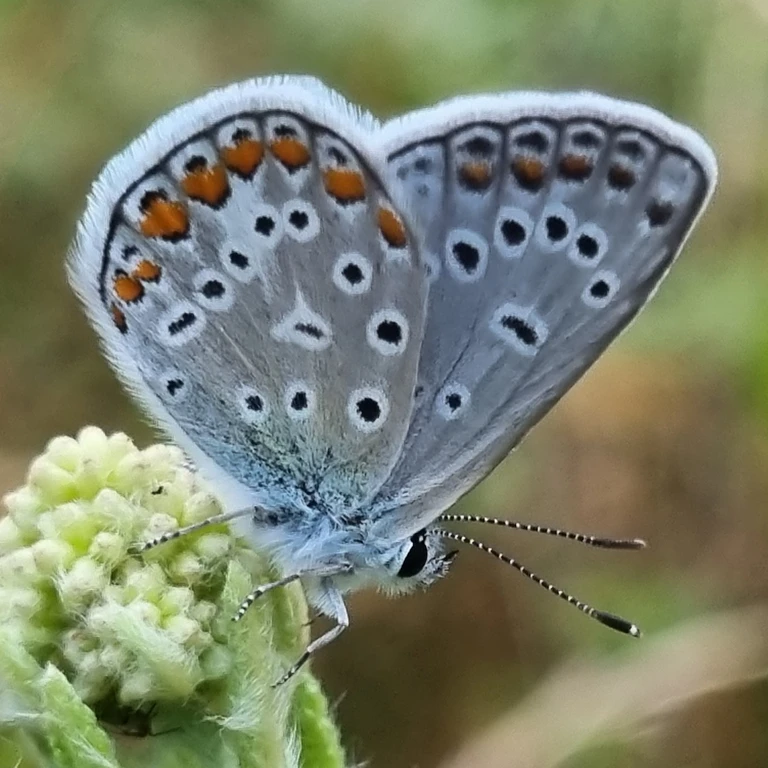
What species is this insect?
Polyommatus icarus
